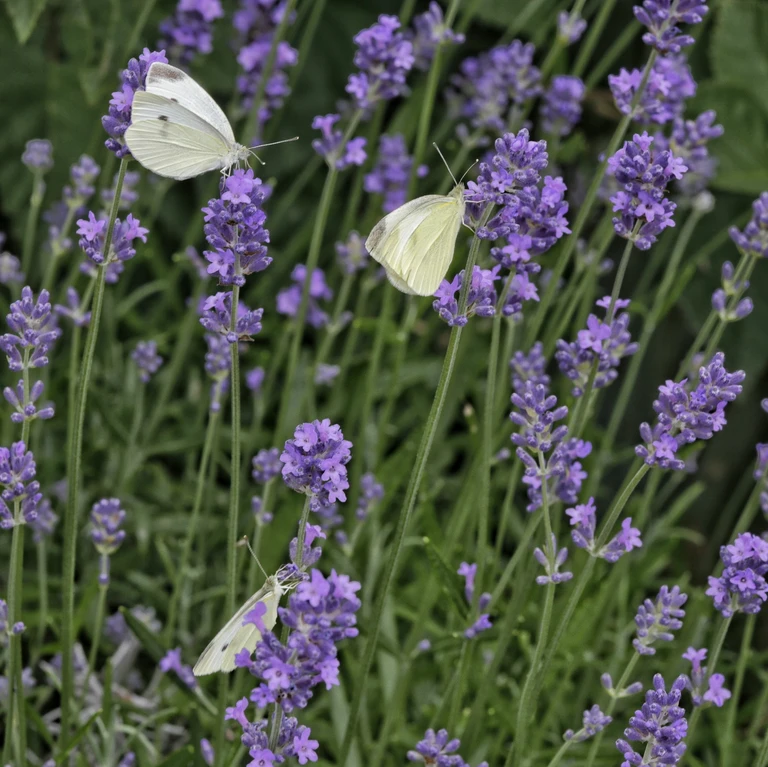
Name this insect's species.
Pieris rapae
